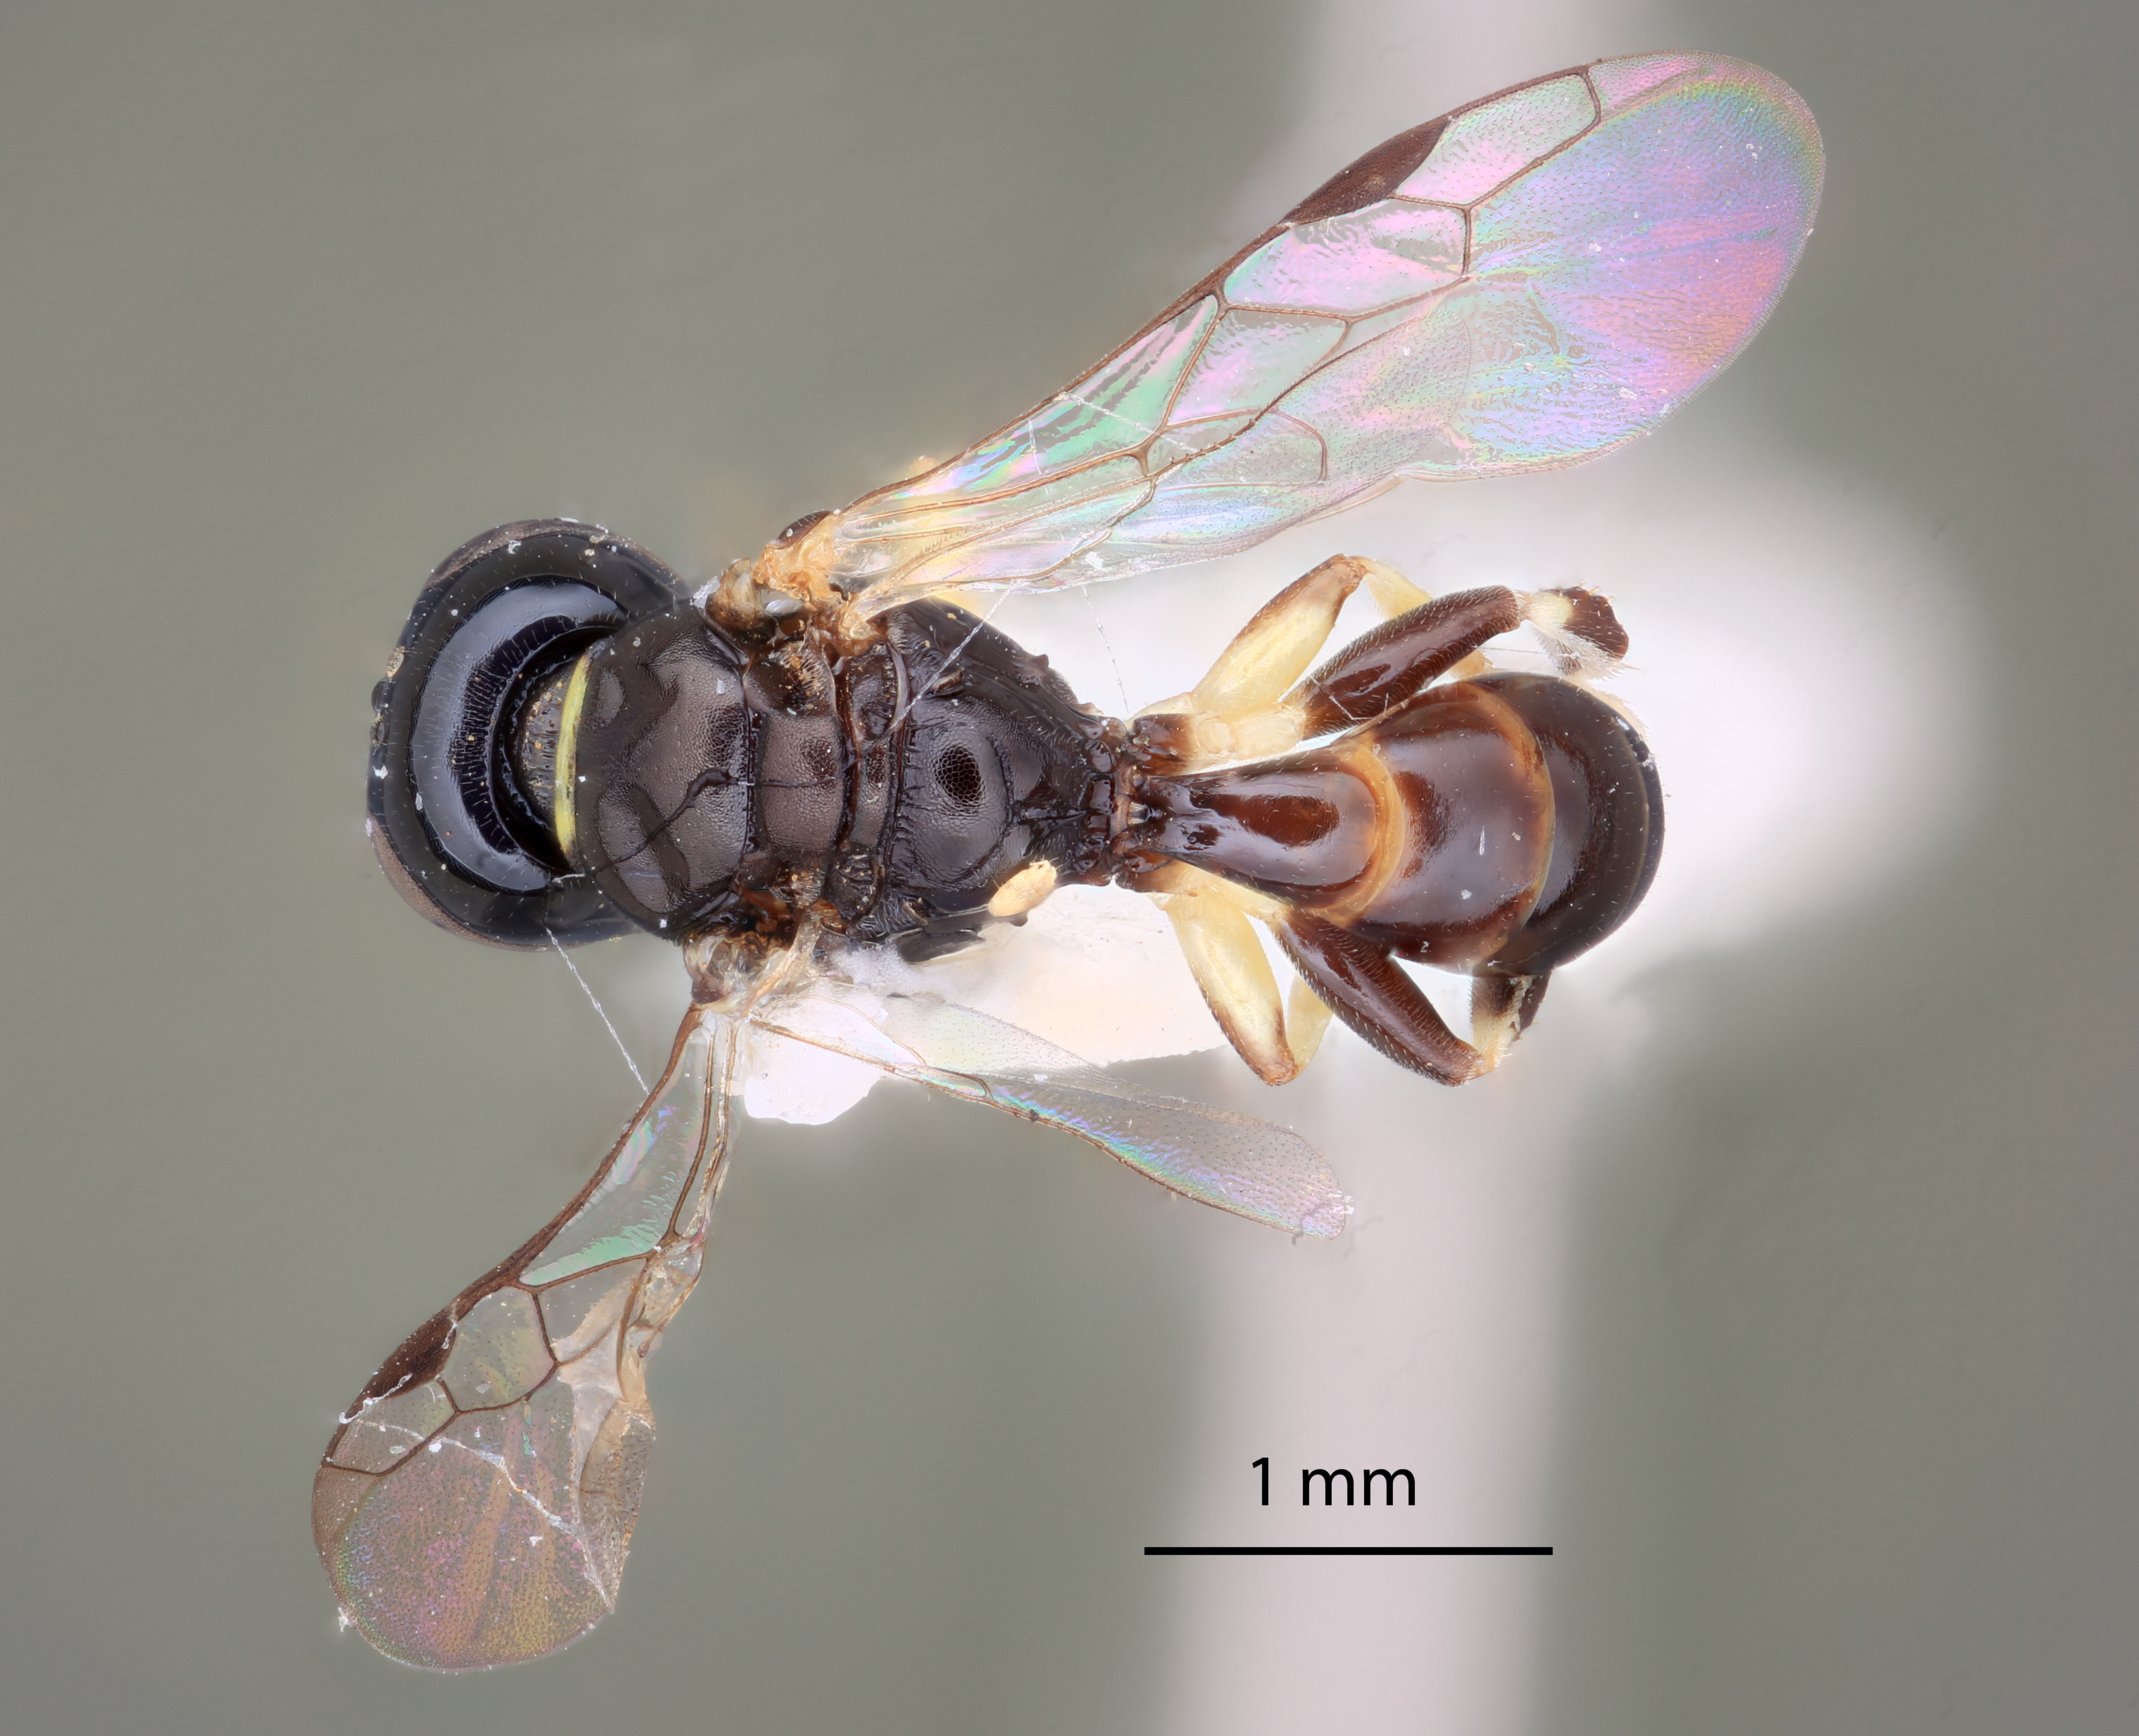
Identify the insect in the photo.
Crossocerus weeratungei
